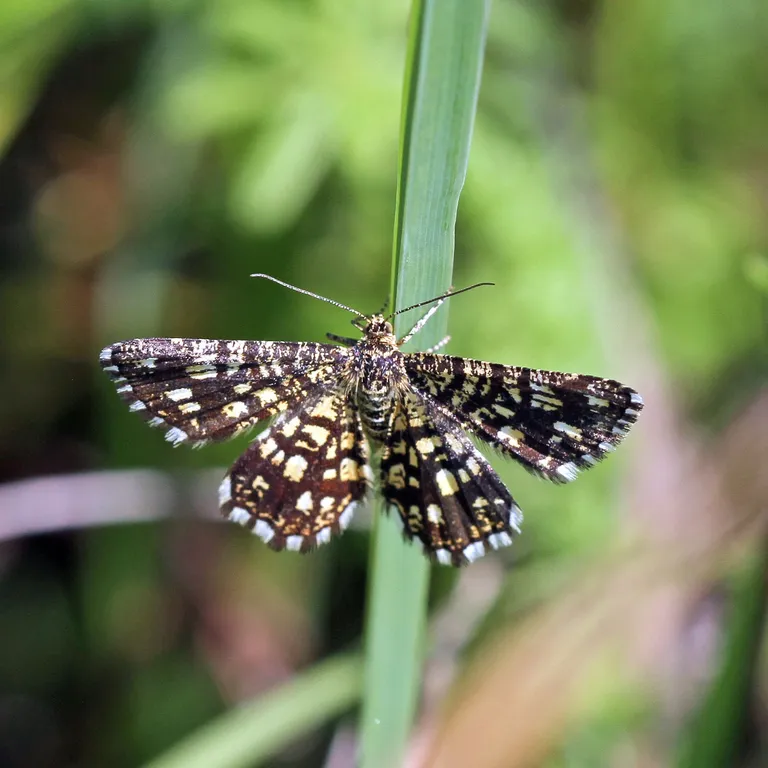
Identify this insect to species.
Chiasmia clathrata
